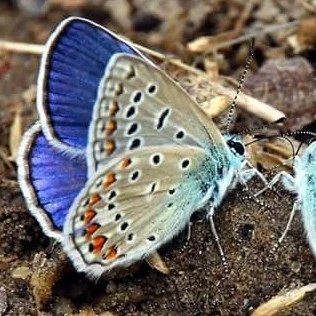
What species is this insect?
Polyommatus icarus
